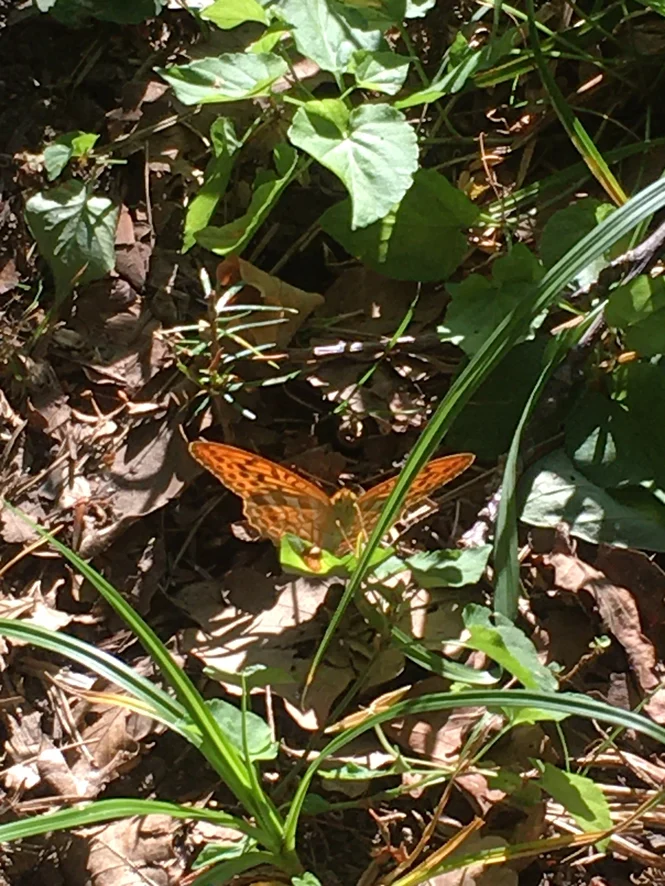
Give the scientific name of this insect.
Argynnis paphia
